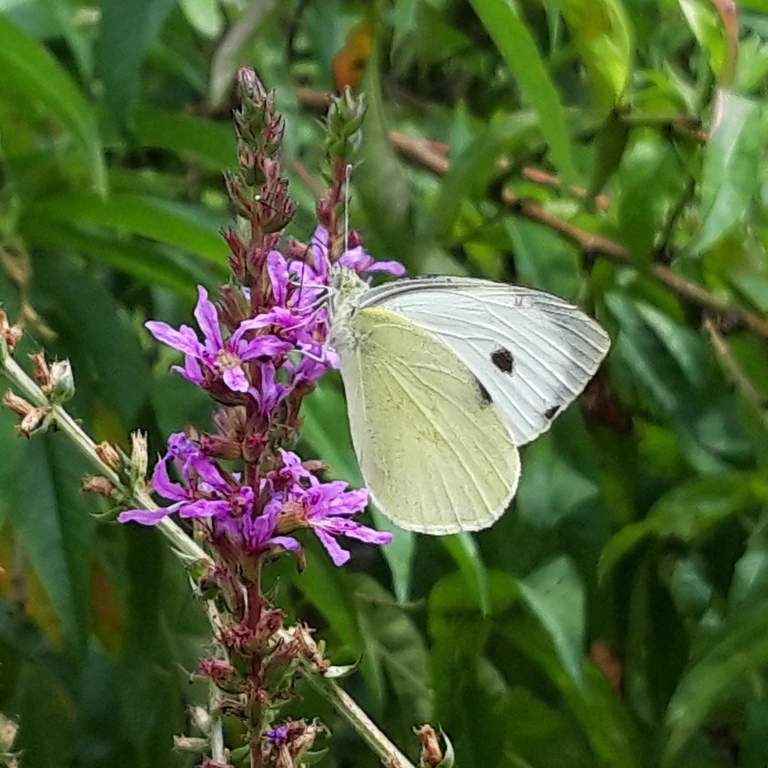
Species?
Pieris brassicae
